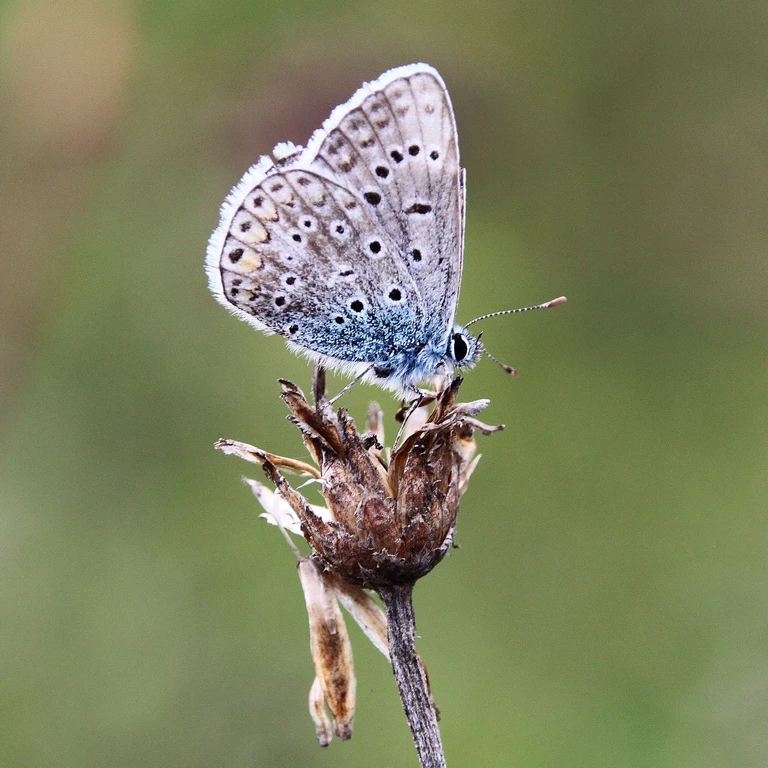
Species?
Polyommatus icarus
